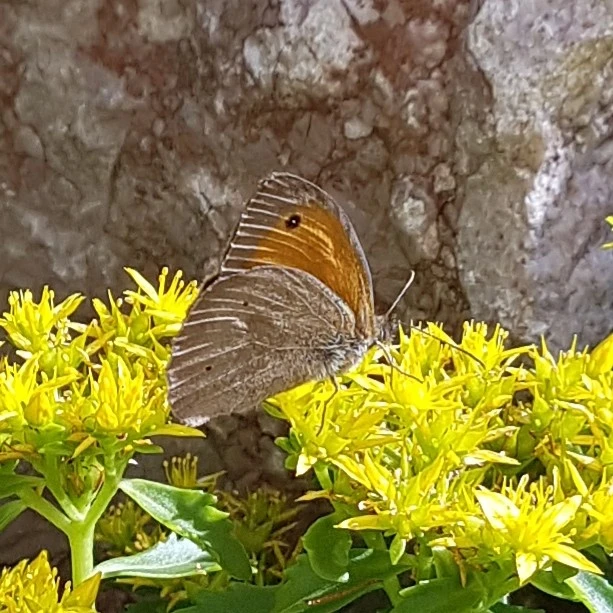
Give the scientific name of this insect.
Maniola jurtina
